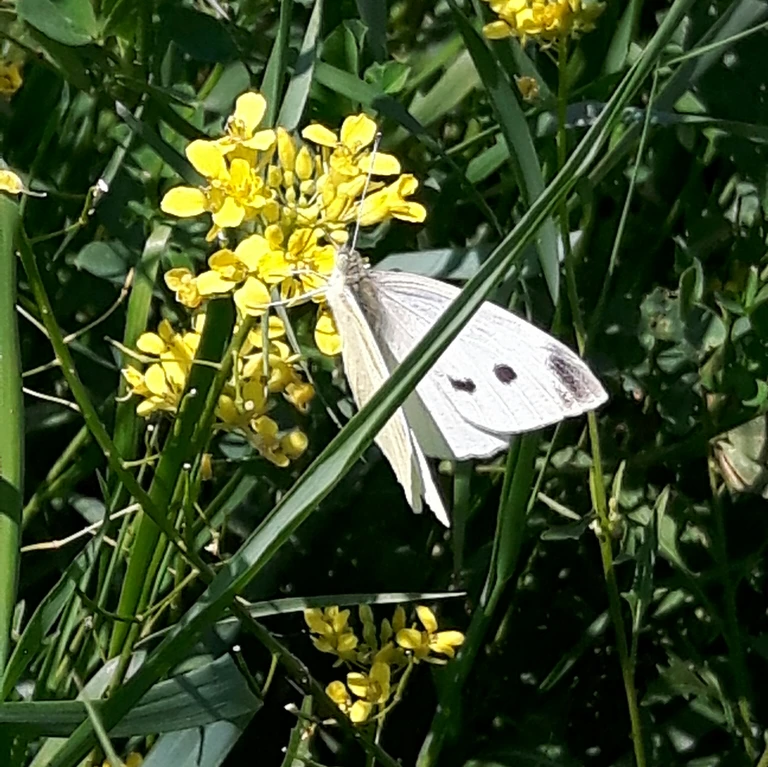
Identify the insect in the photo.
Pieris rapae
